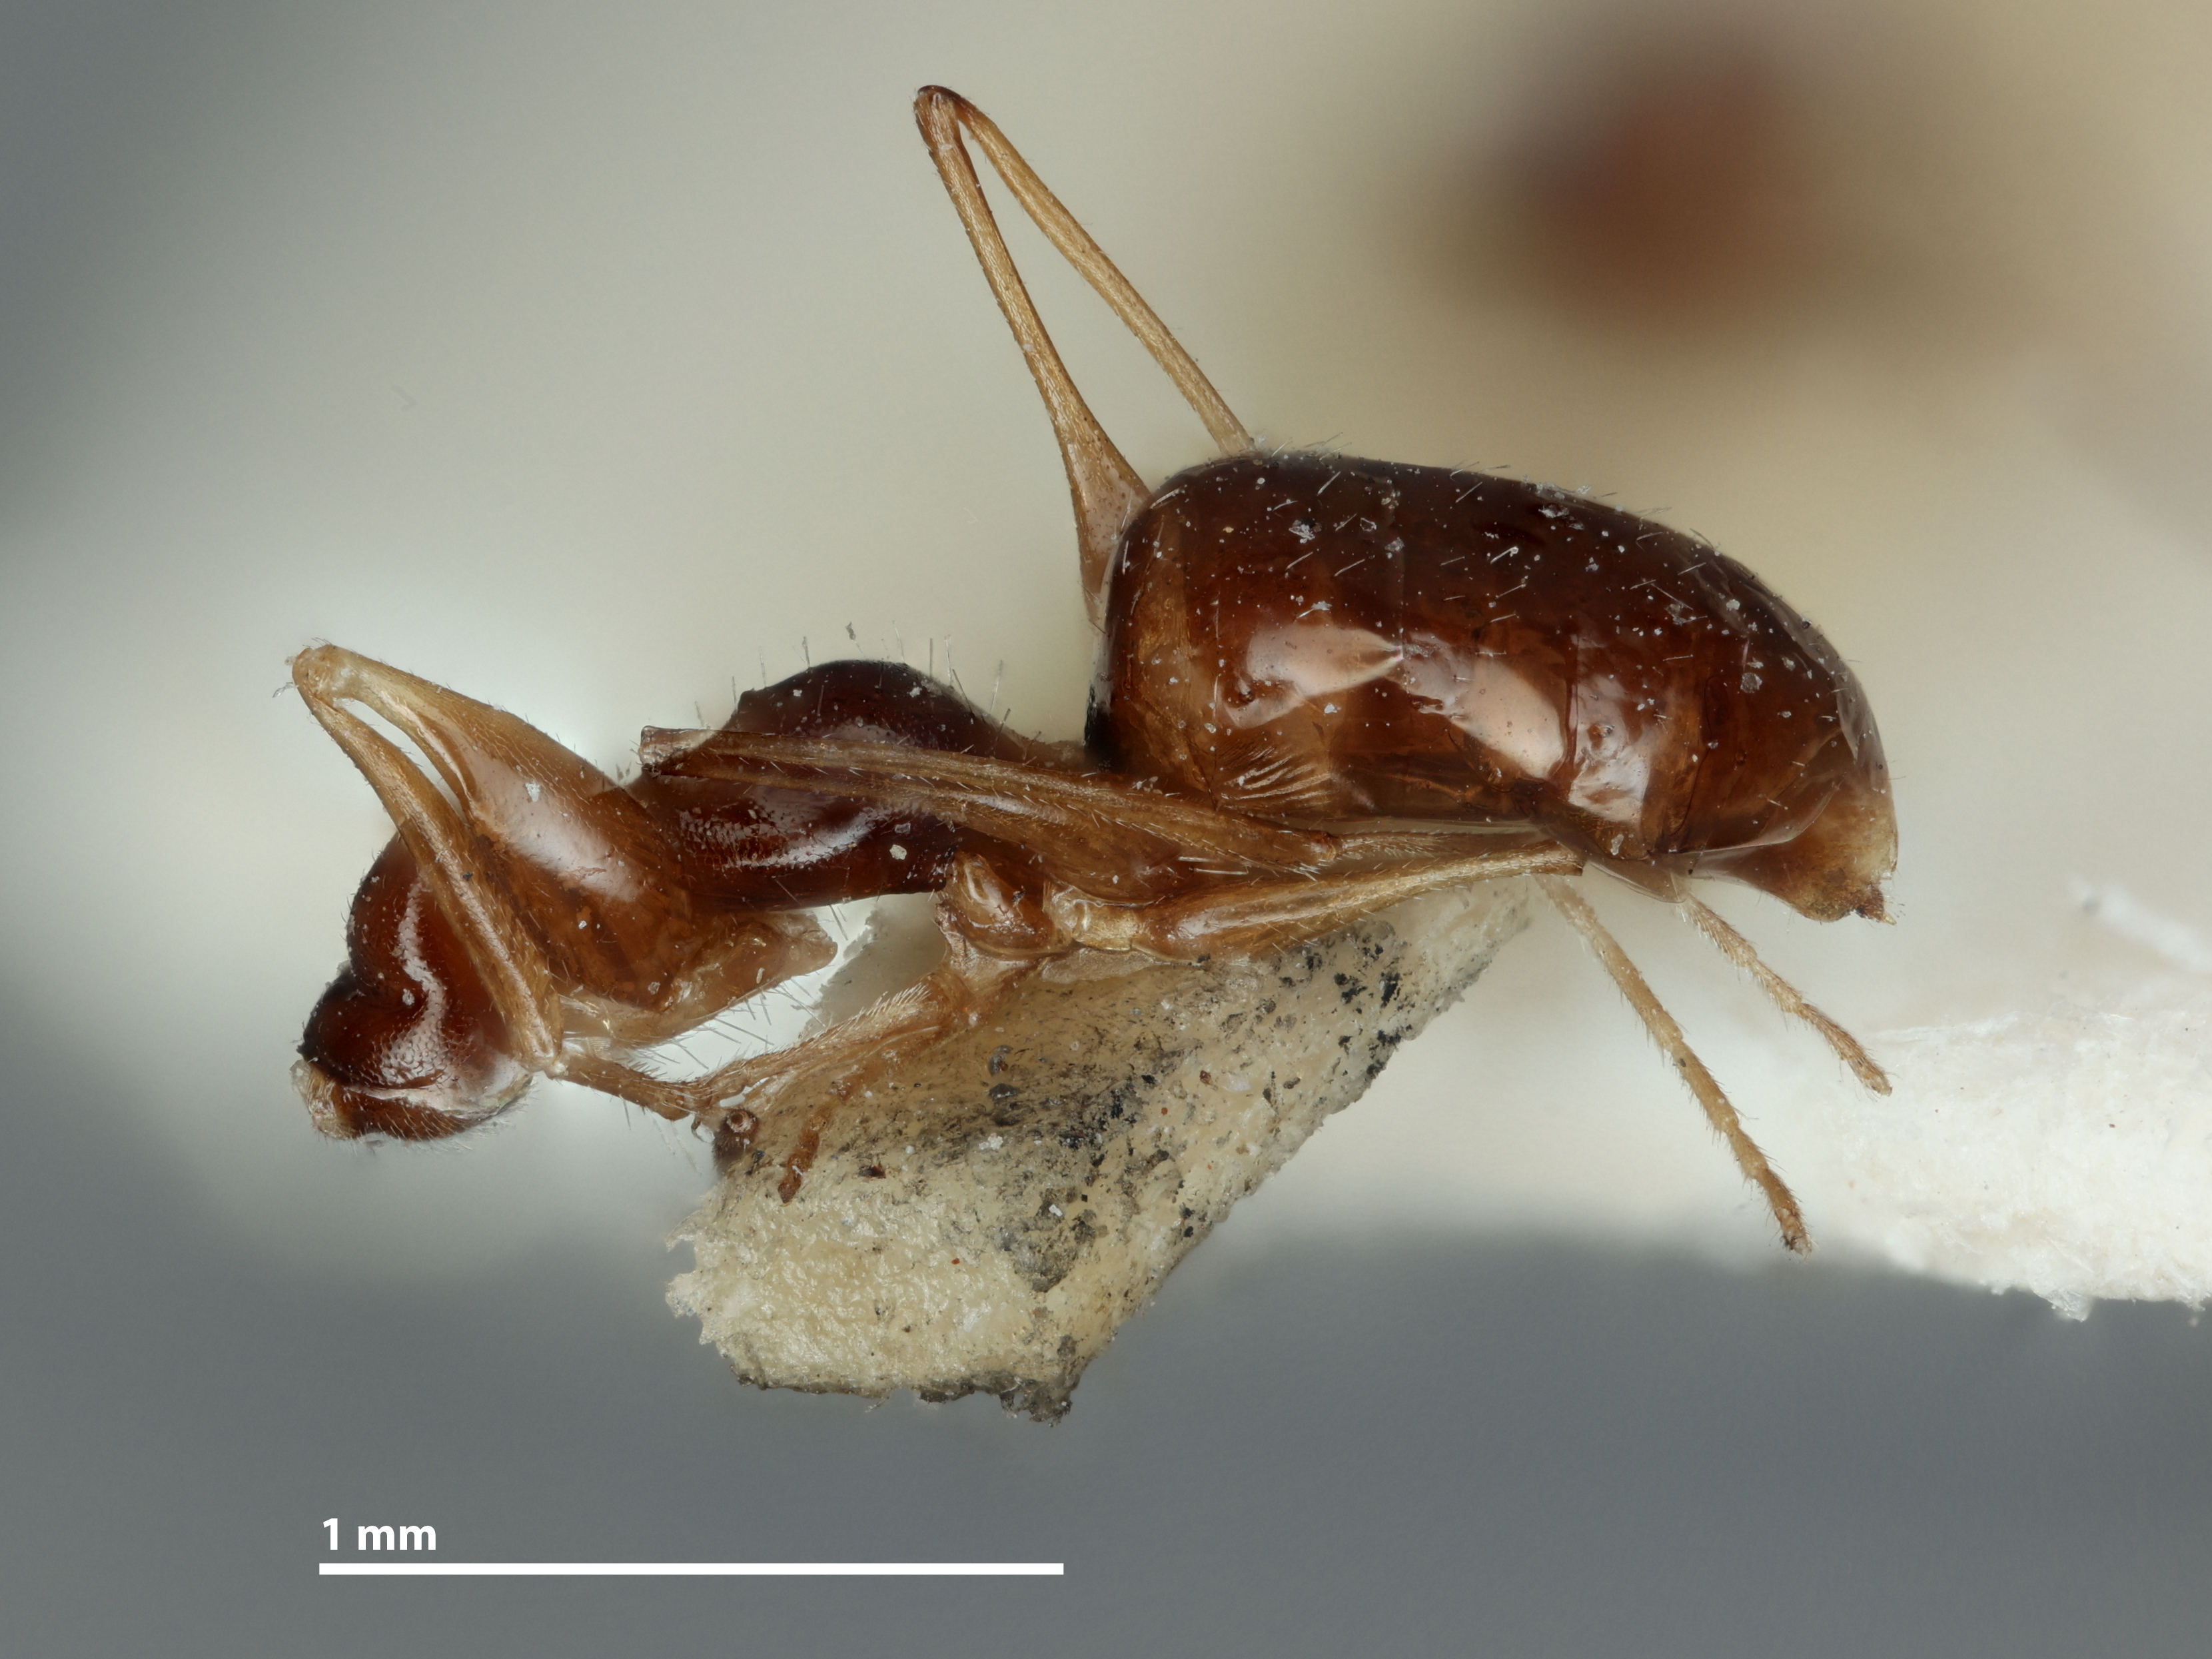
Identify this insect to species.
Gonatopus inimicis
